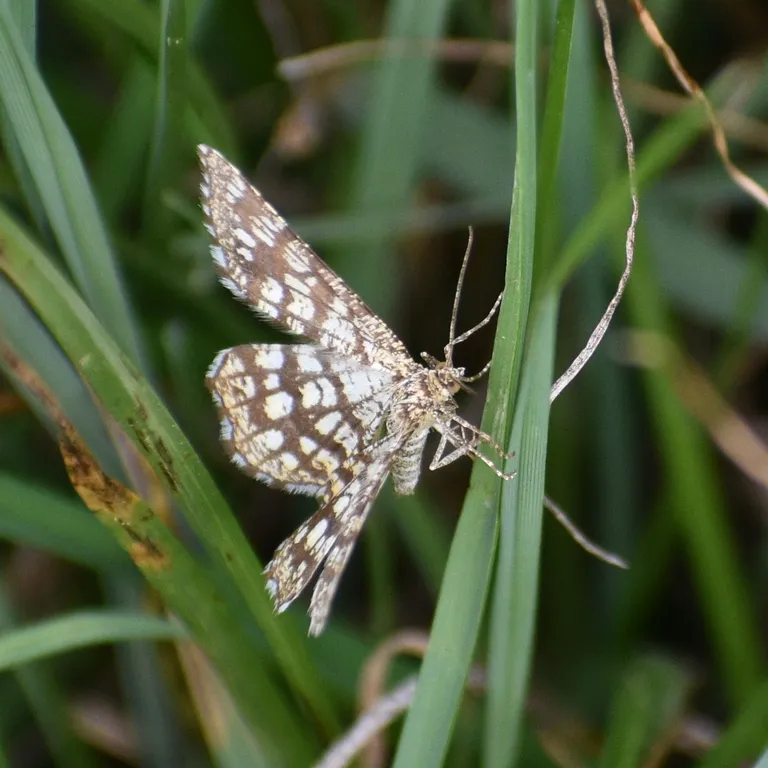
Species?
Chiasmia clathrata
